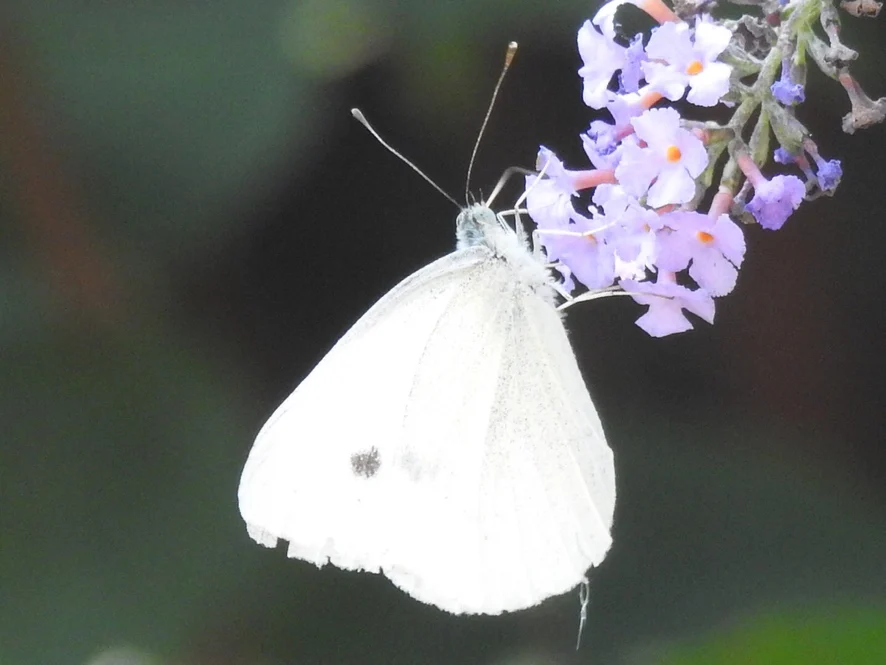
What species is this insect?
Pieris rapae
